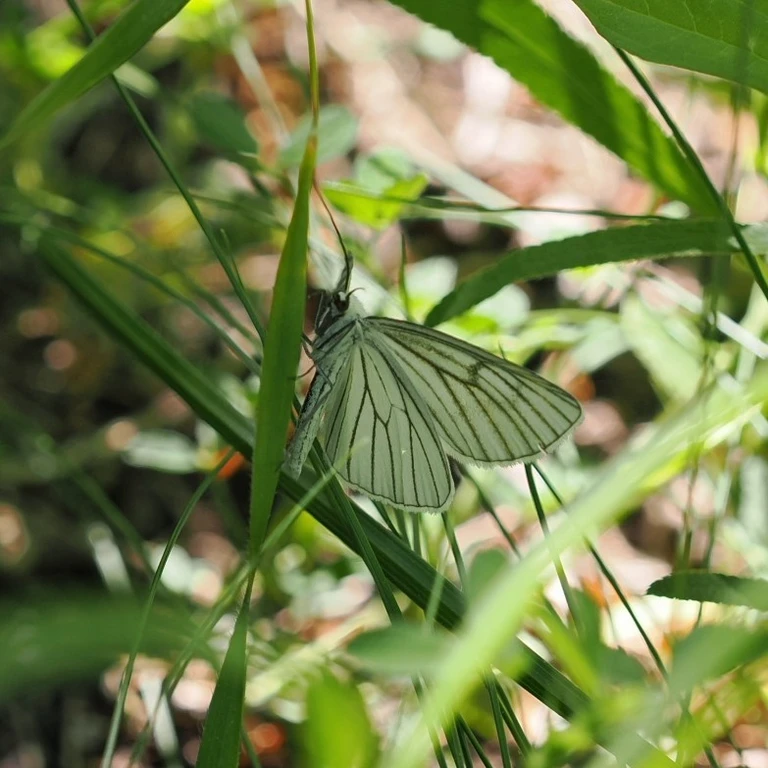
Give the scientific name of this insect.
Siona lineata
